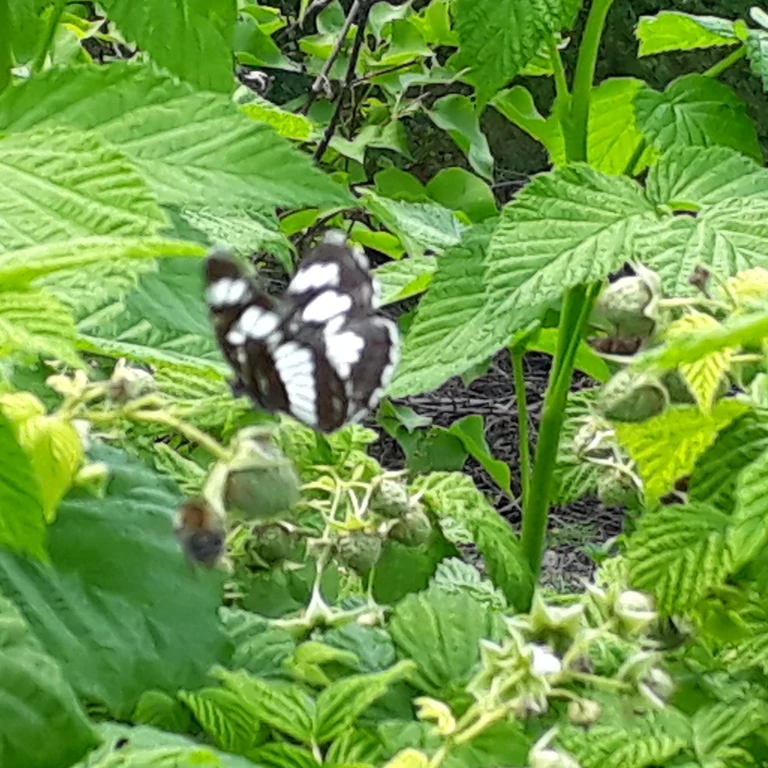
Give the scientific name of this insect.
Neptis rivularis
